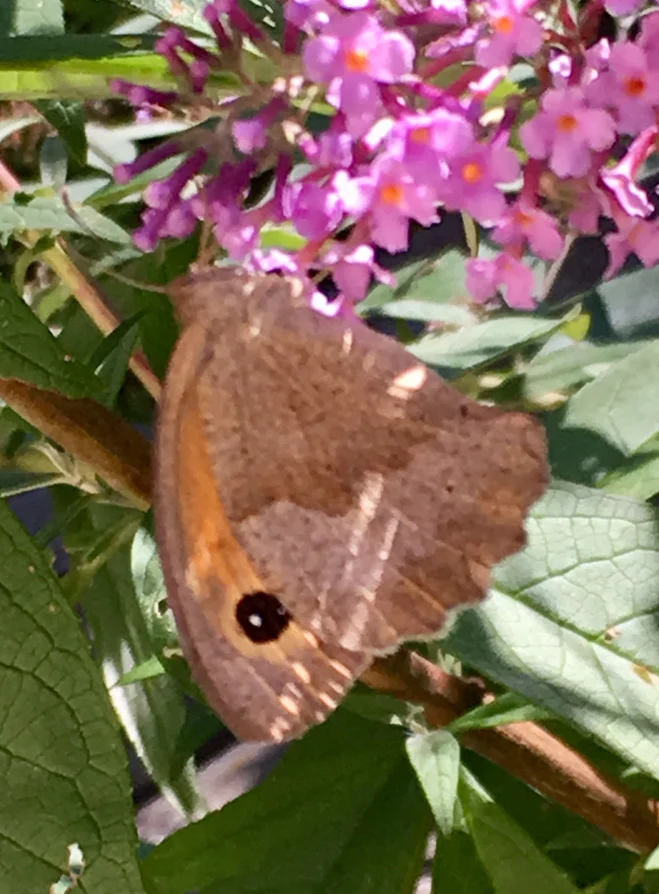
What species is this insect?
Maniola jurtina
